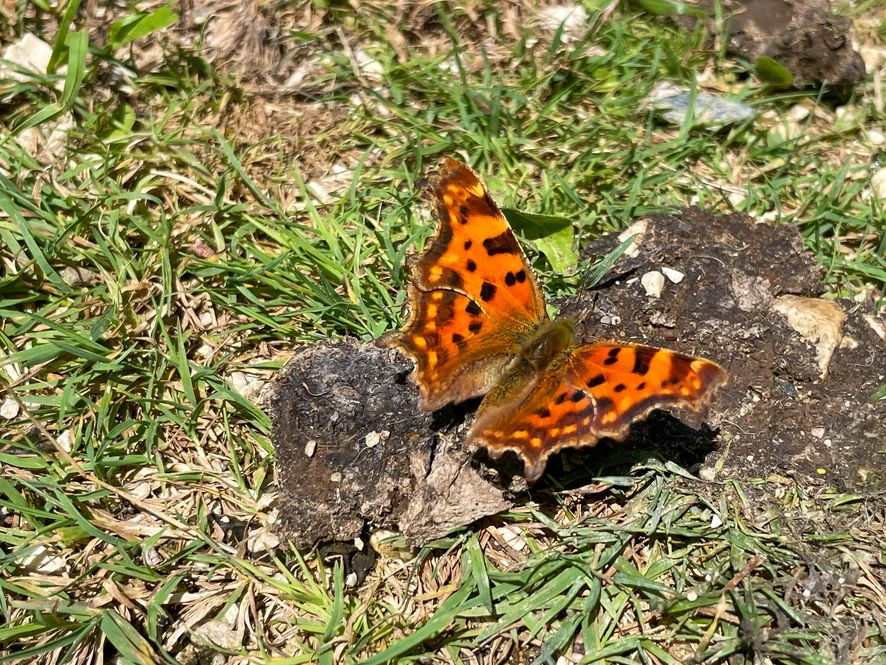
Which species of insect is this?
Polygonia c-album
